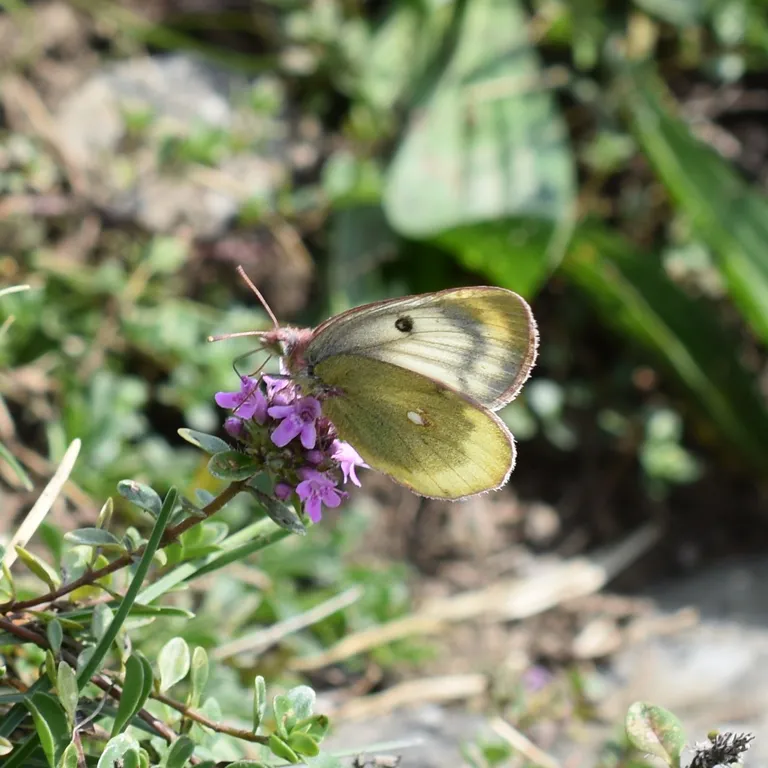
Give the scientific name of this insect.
Colias phicomone
